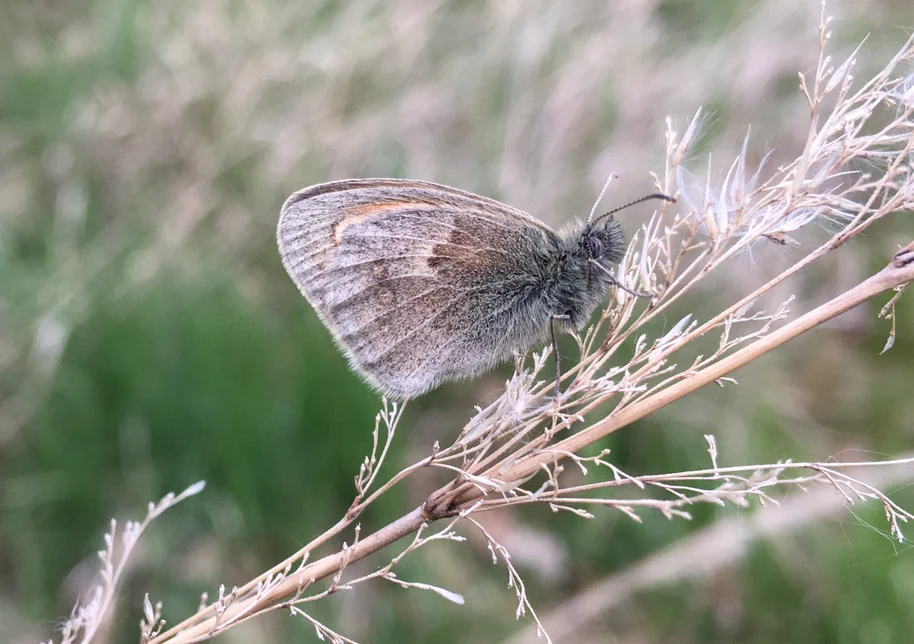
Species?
Coenonympha pamphilus
